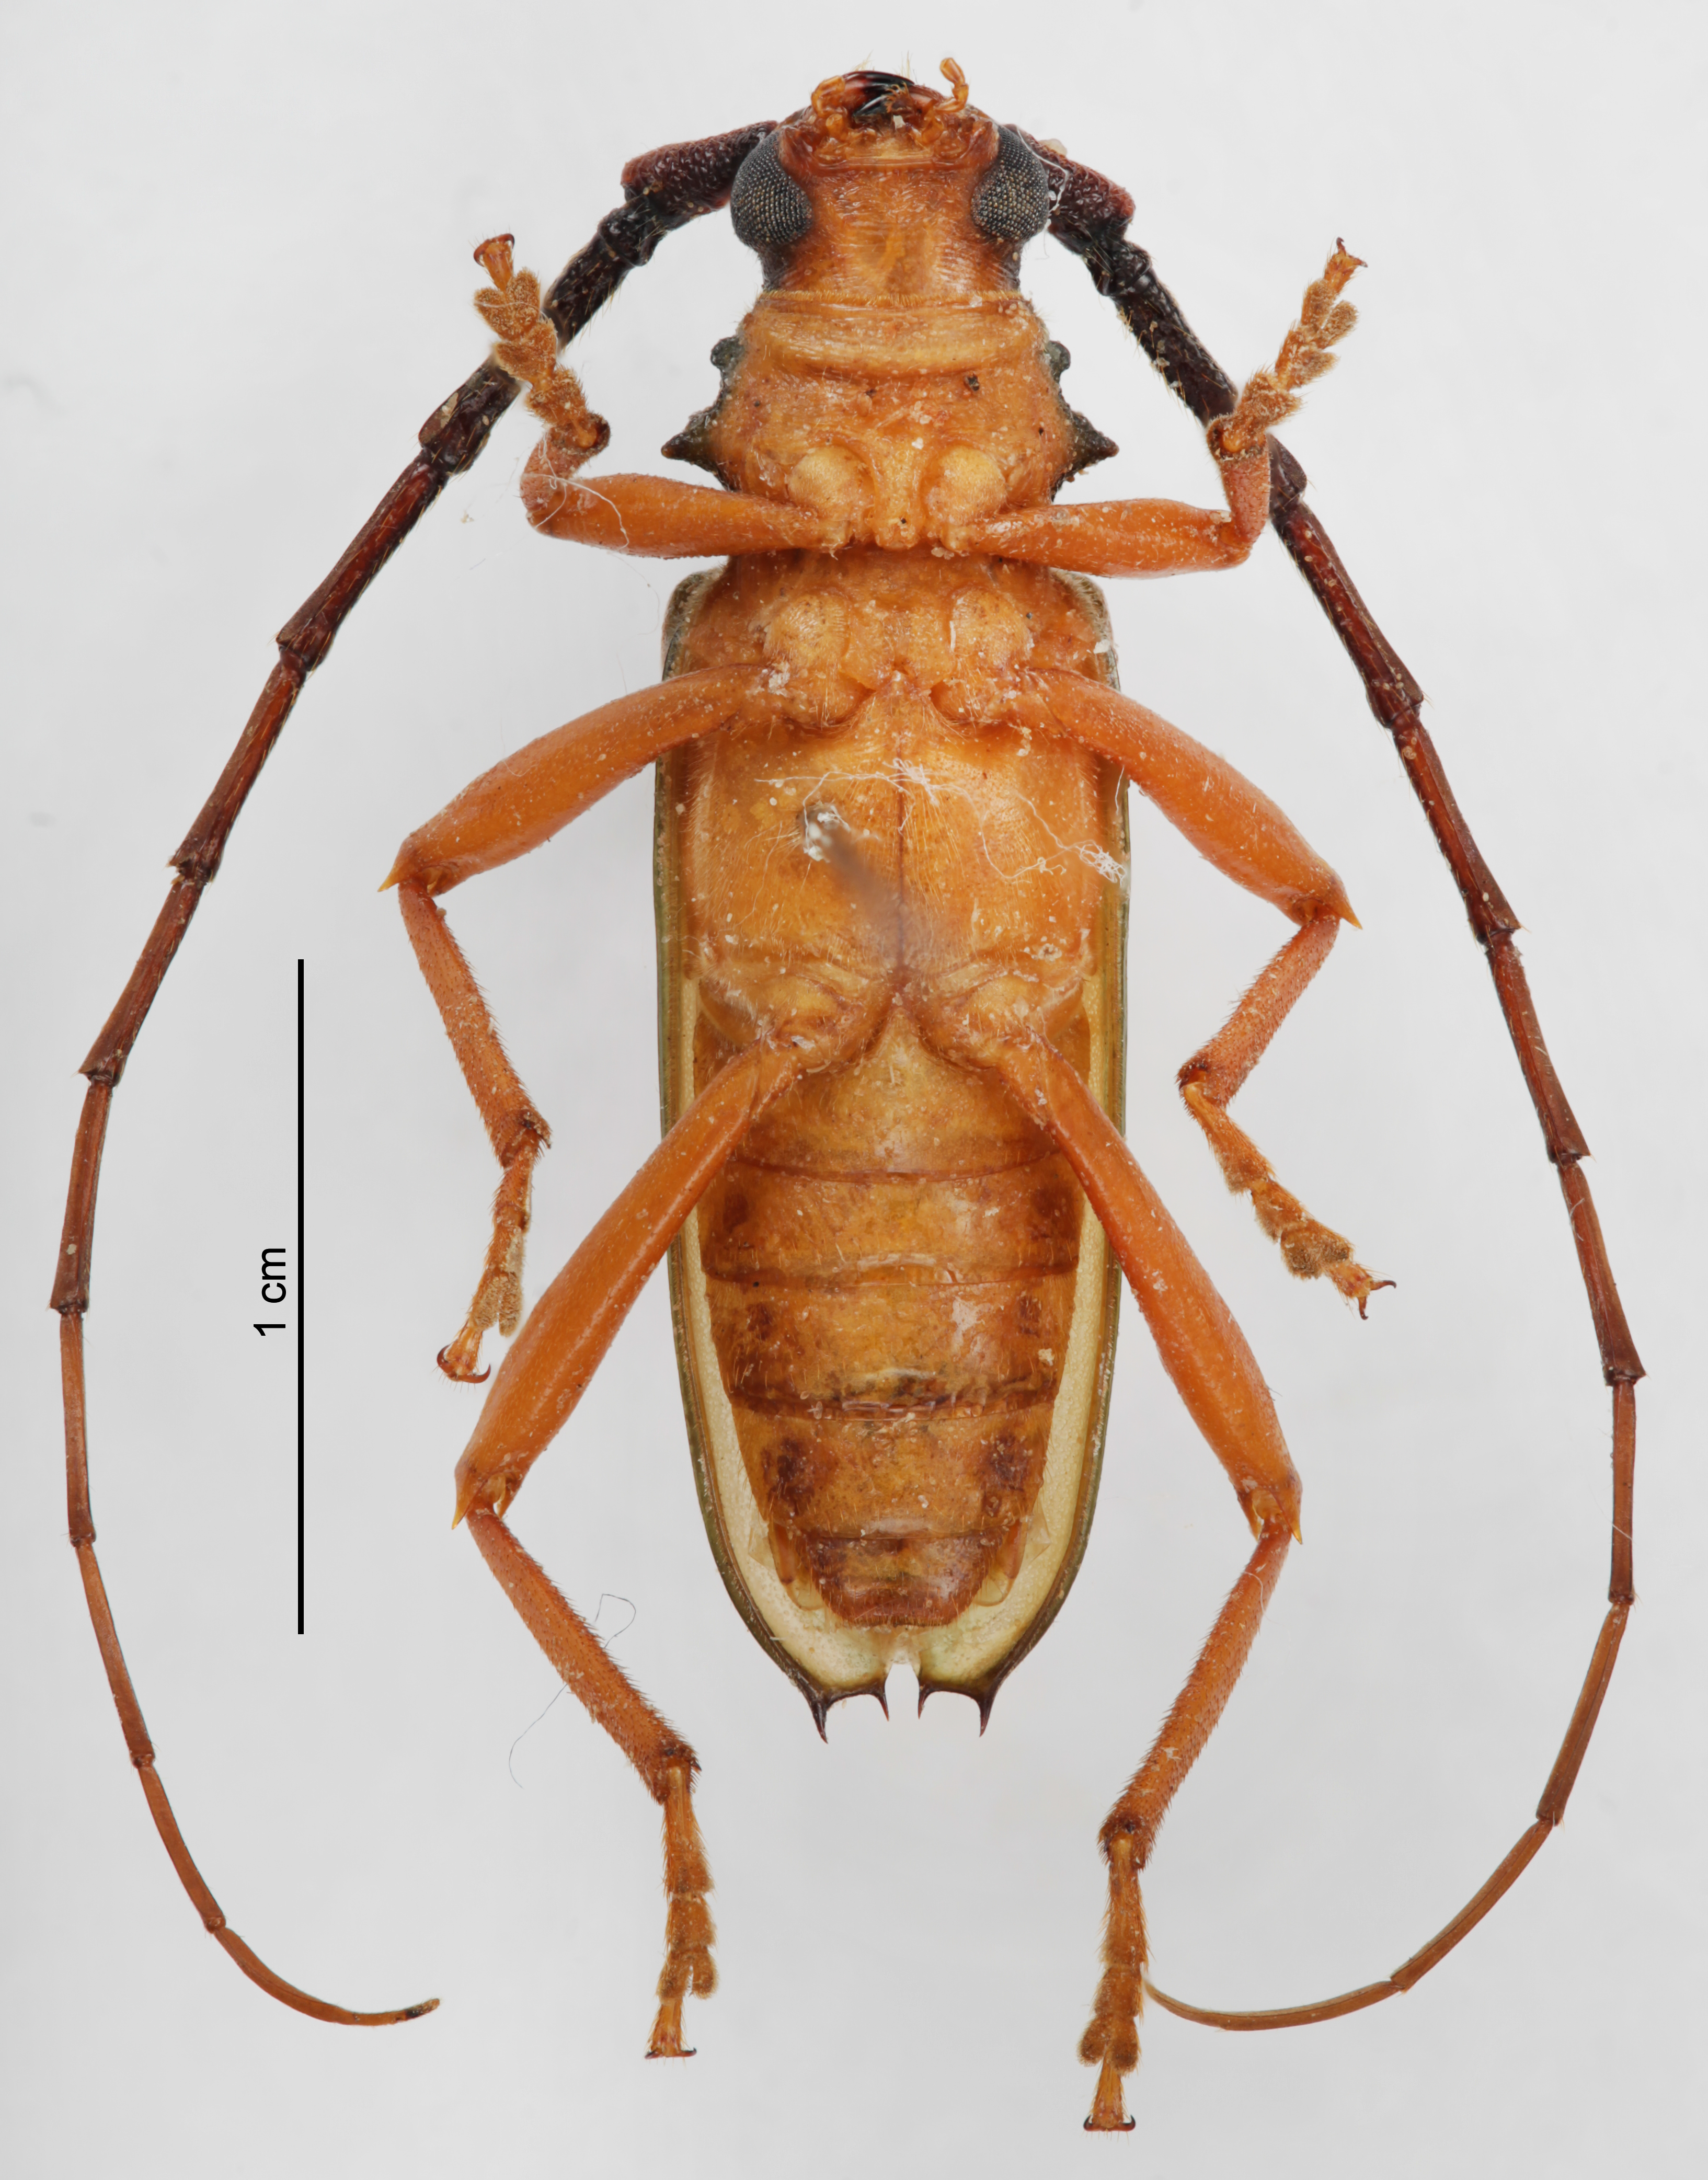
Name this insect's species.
Chlorida festiva
